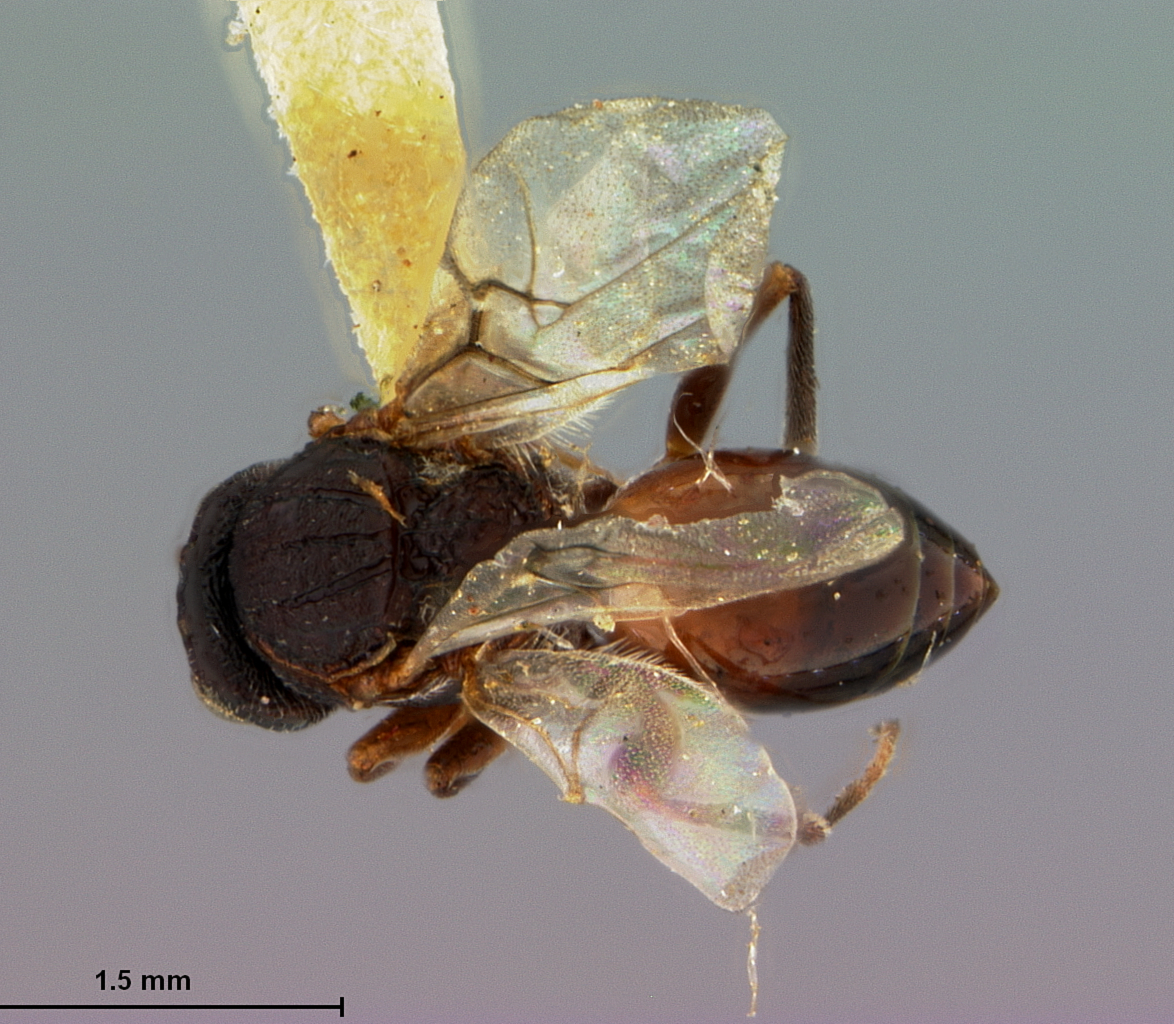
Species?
Andricus rugulosus
